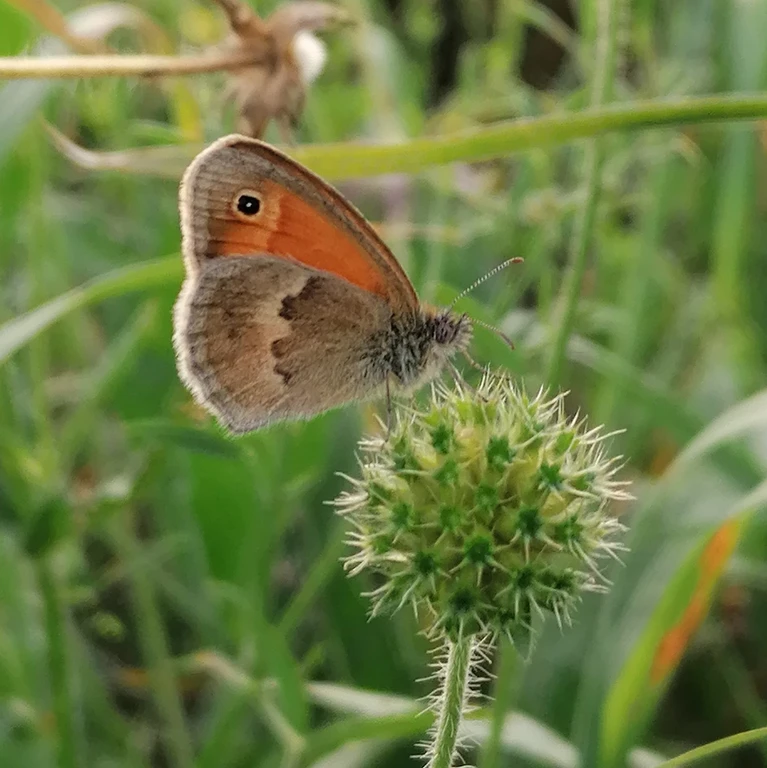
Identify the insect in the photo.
Coenonympha pamphilus
